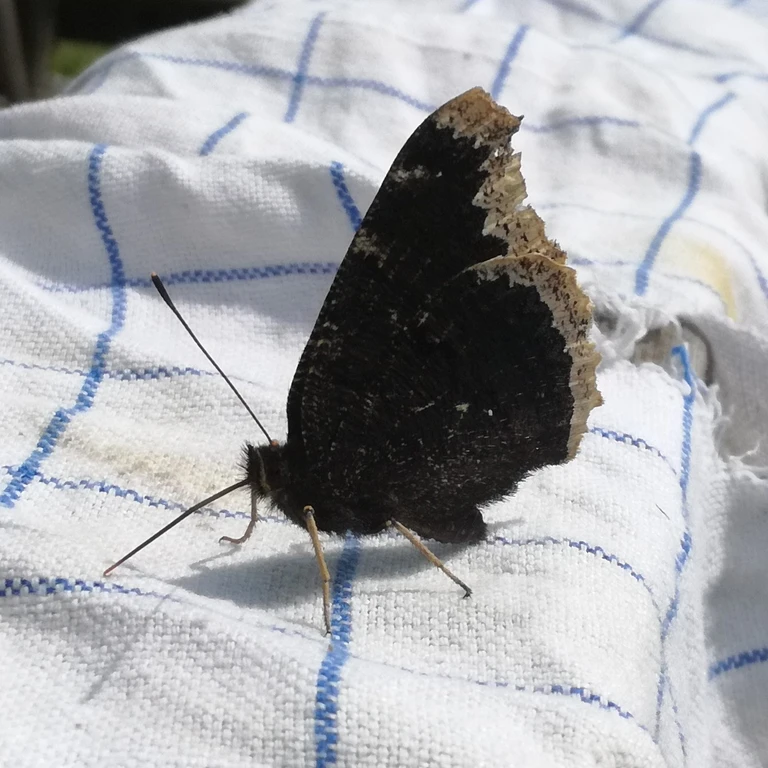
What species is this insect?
Nymphalis antiopa
